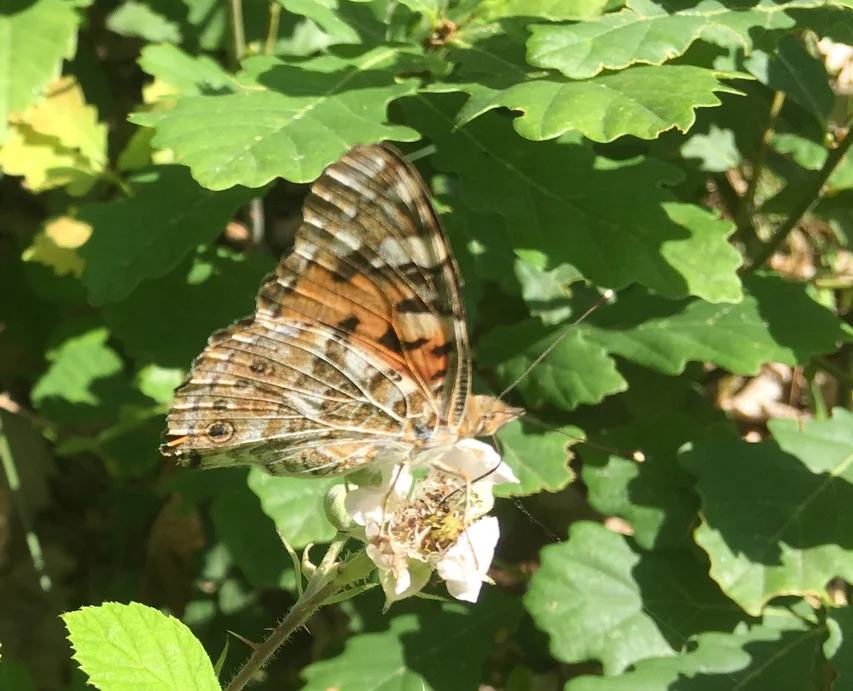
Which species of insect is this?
Vanessa cardui
